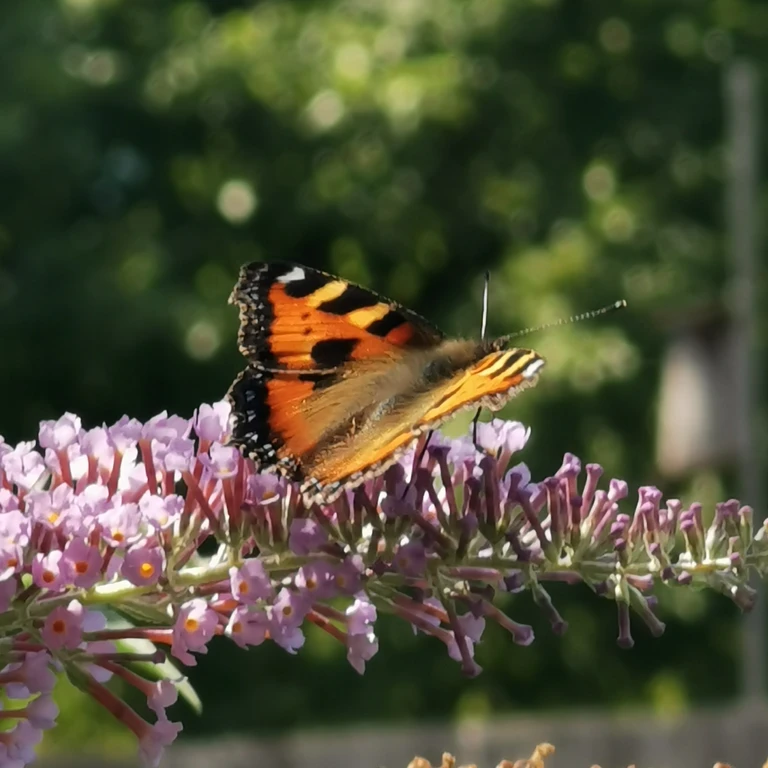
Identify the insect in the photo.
Aglais urticae
